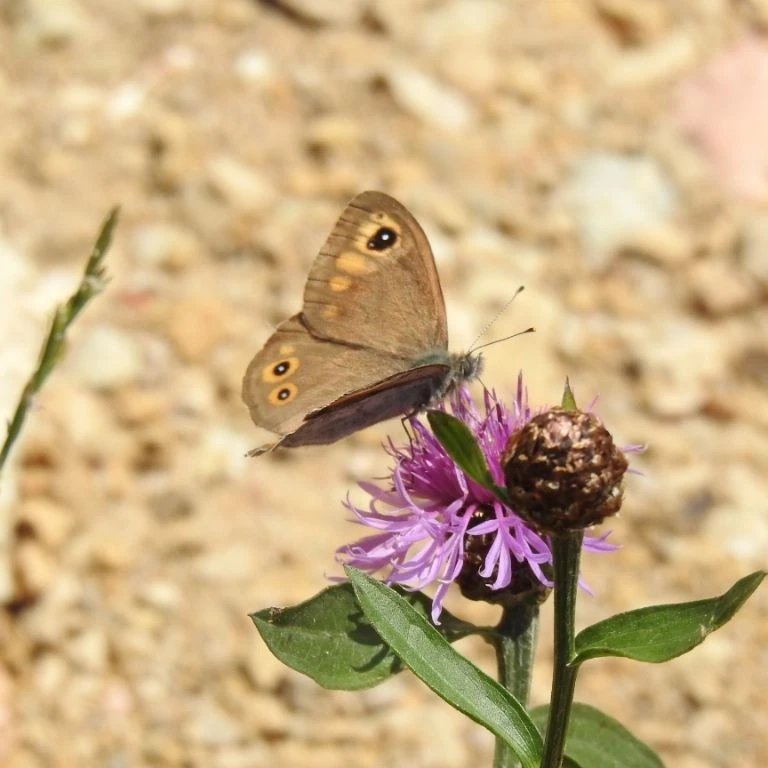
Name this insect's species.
Lasiommata maera (also Pararge maera)
